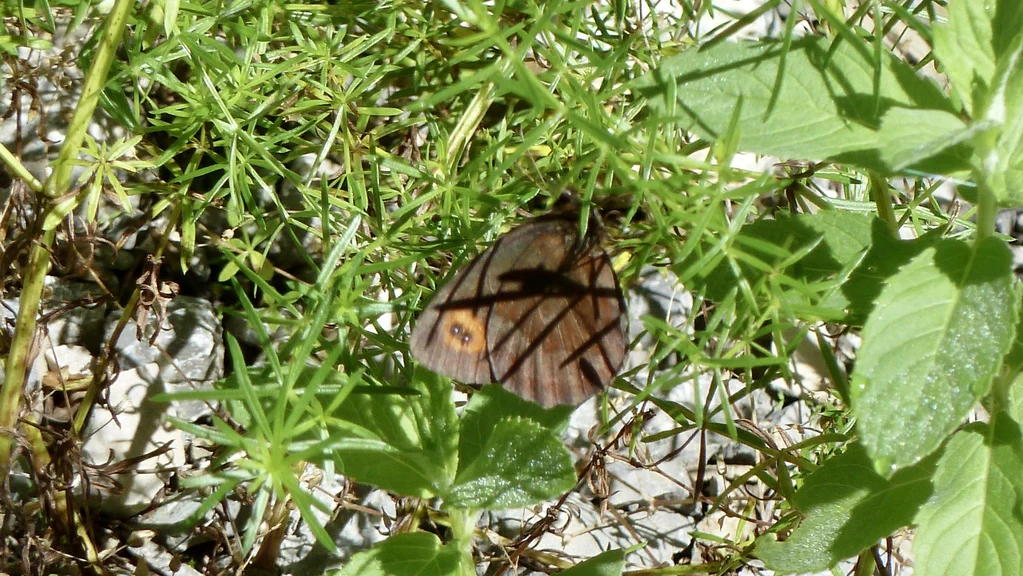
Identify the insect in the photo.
Erebia aethiops
